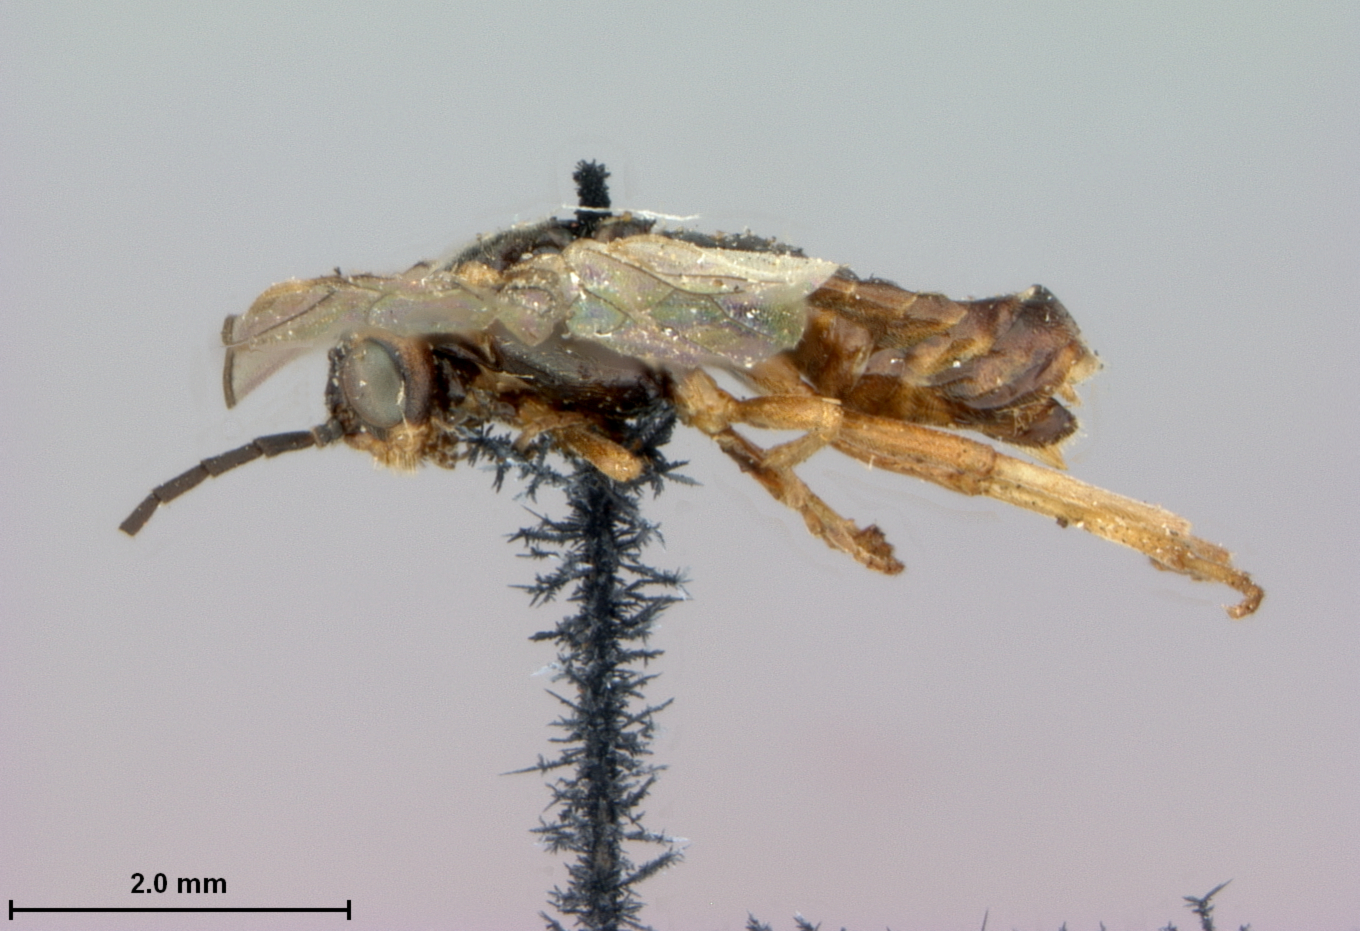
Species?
Pontania bruneri
